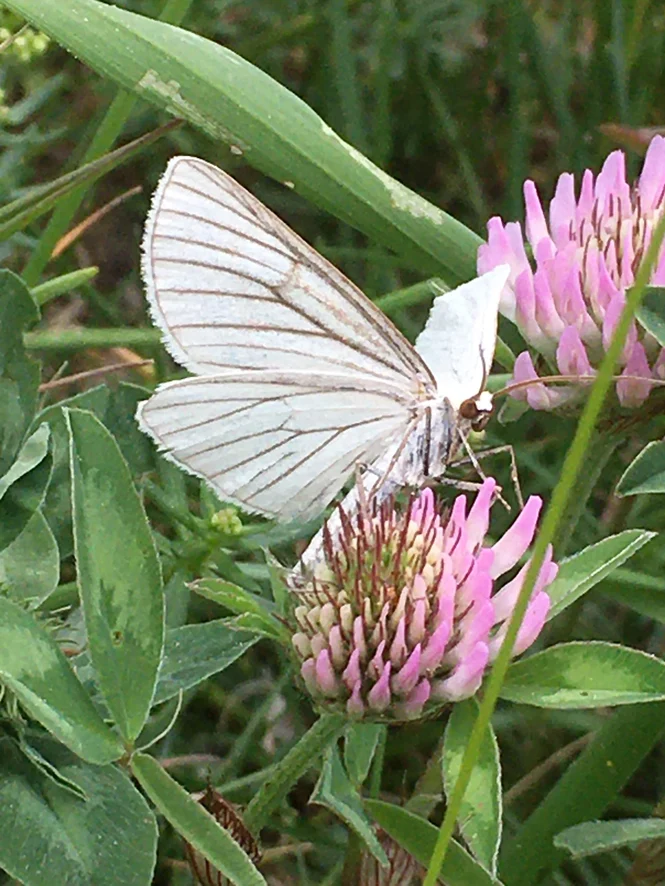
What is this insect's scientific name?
Siona lineata
